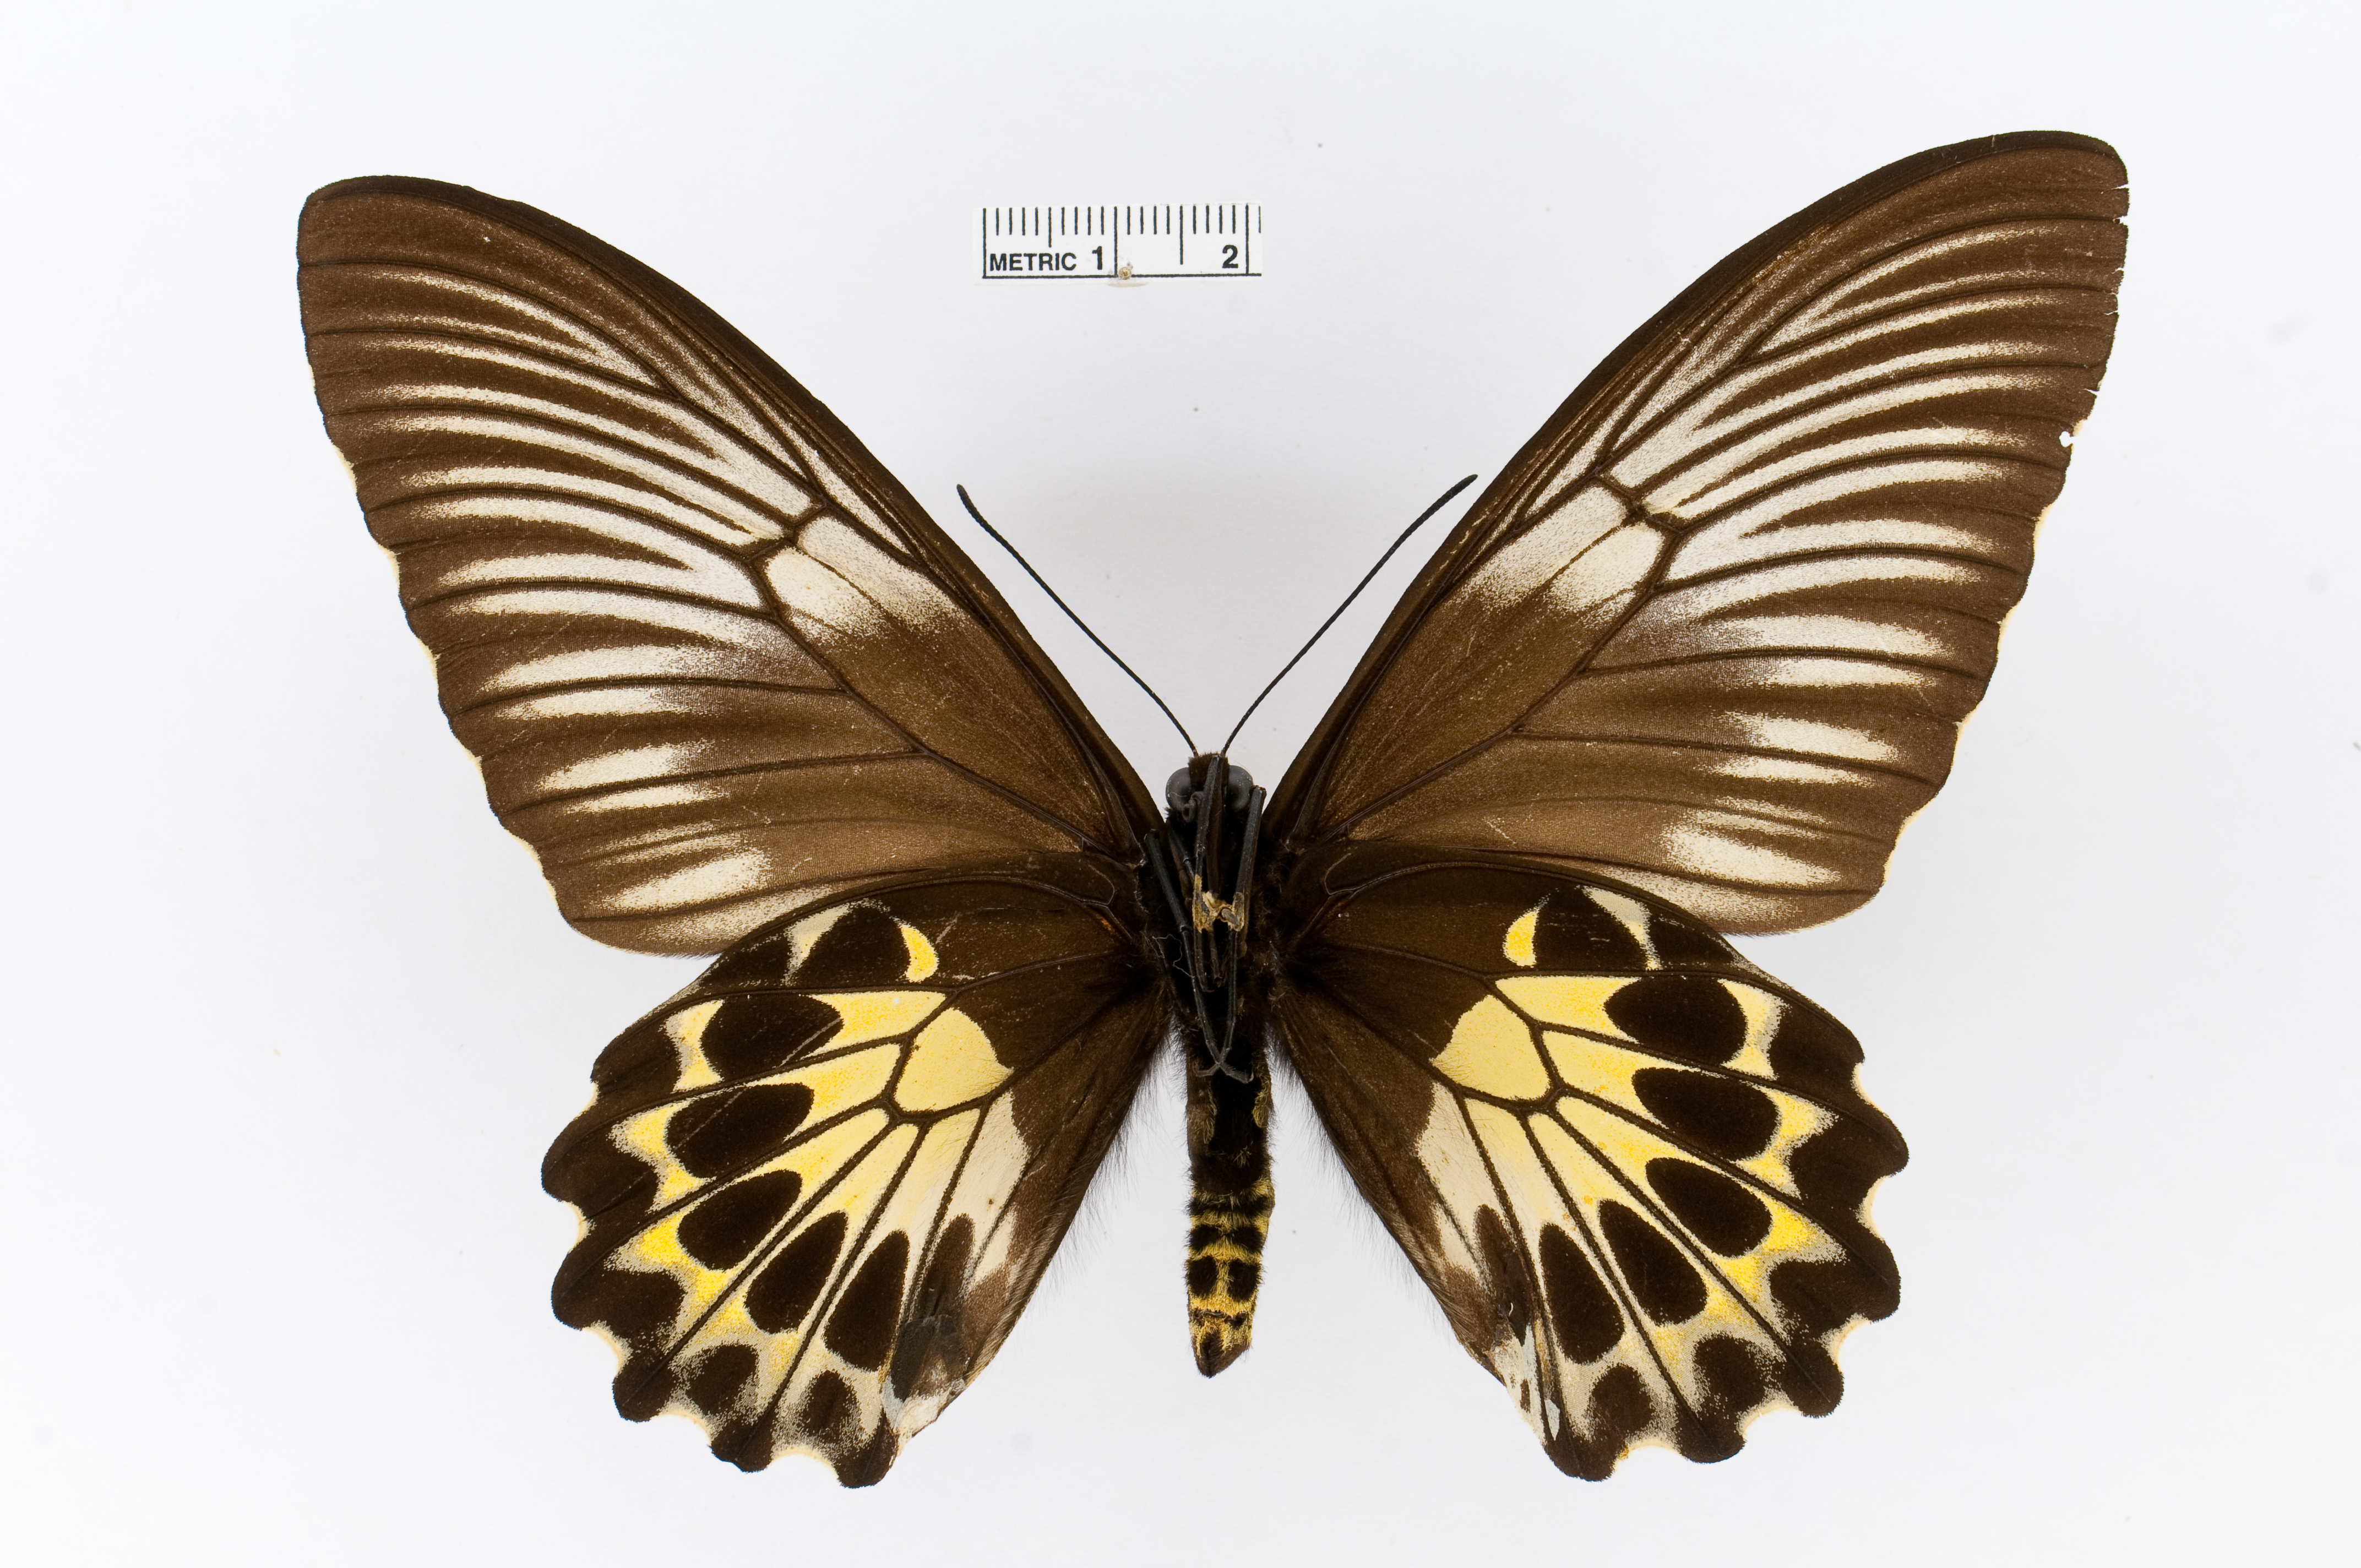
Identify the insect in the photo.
Troides vandepolli
